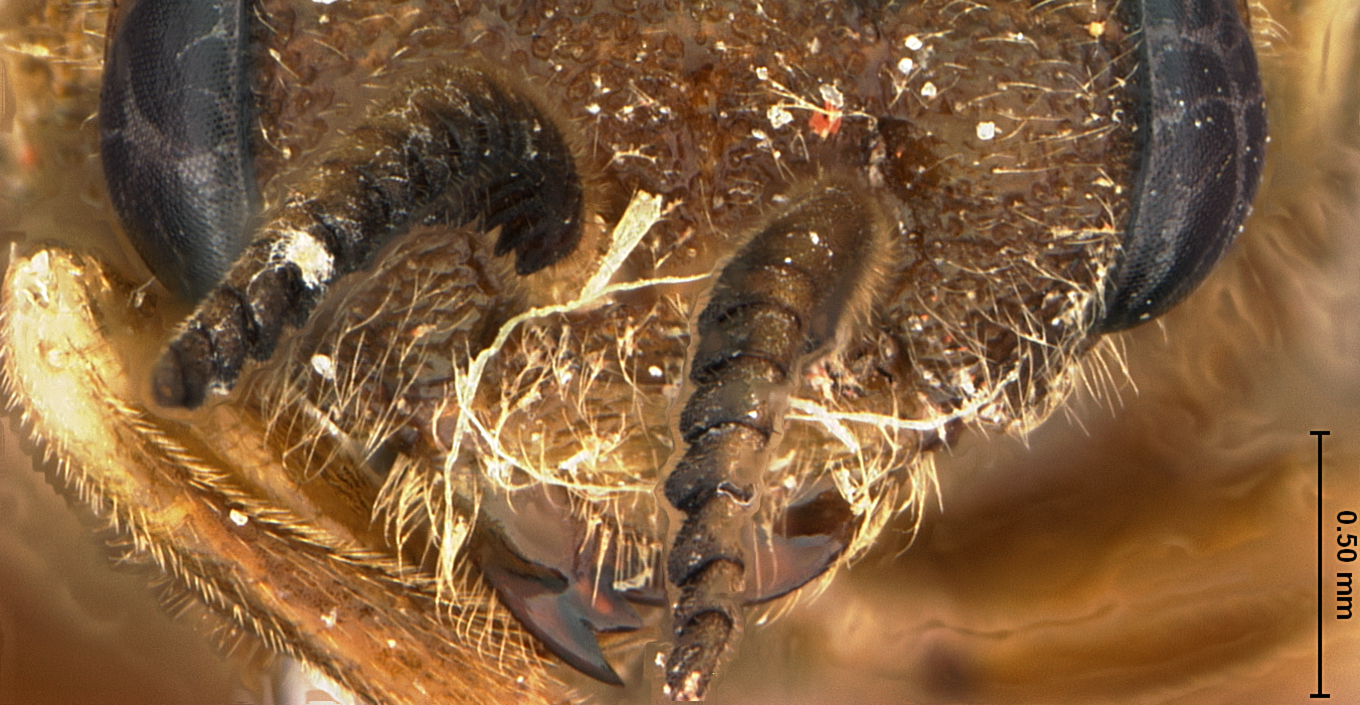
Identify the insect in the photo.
Gilpinia paitooni
